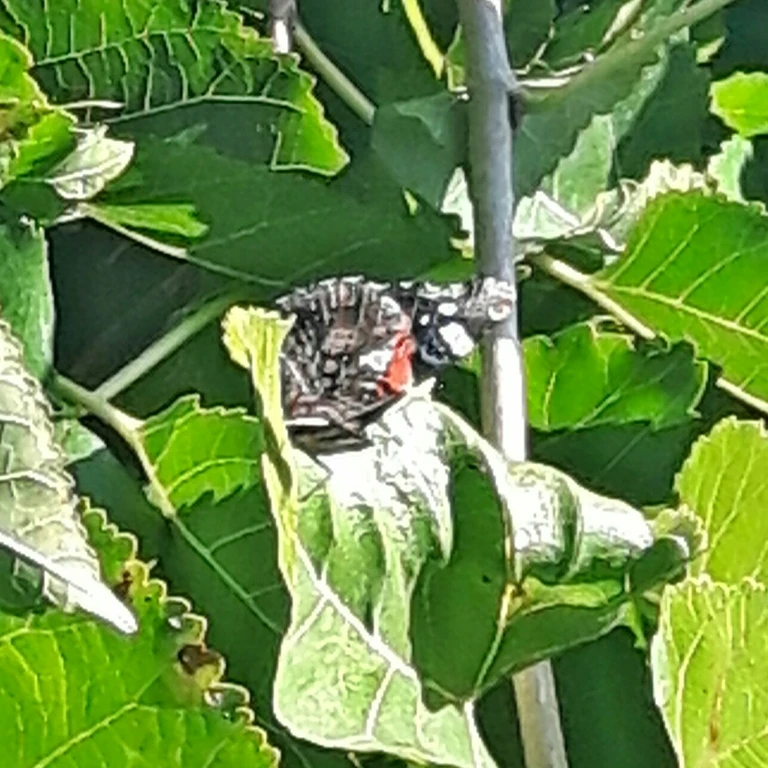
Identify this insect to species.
Vanessa atalanta
